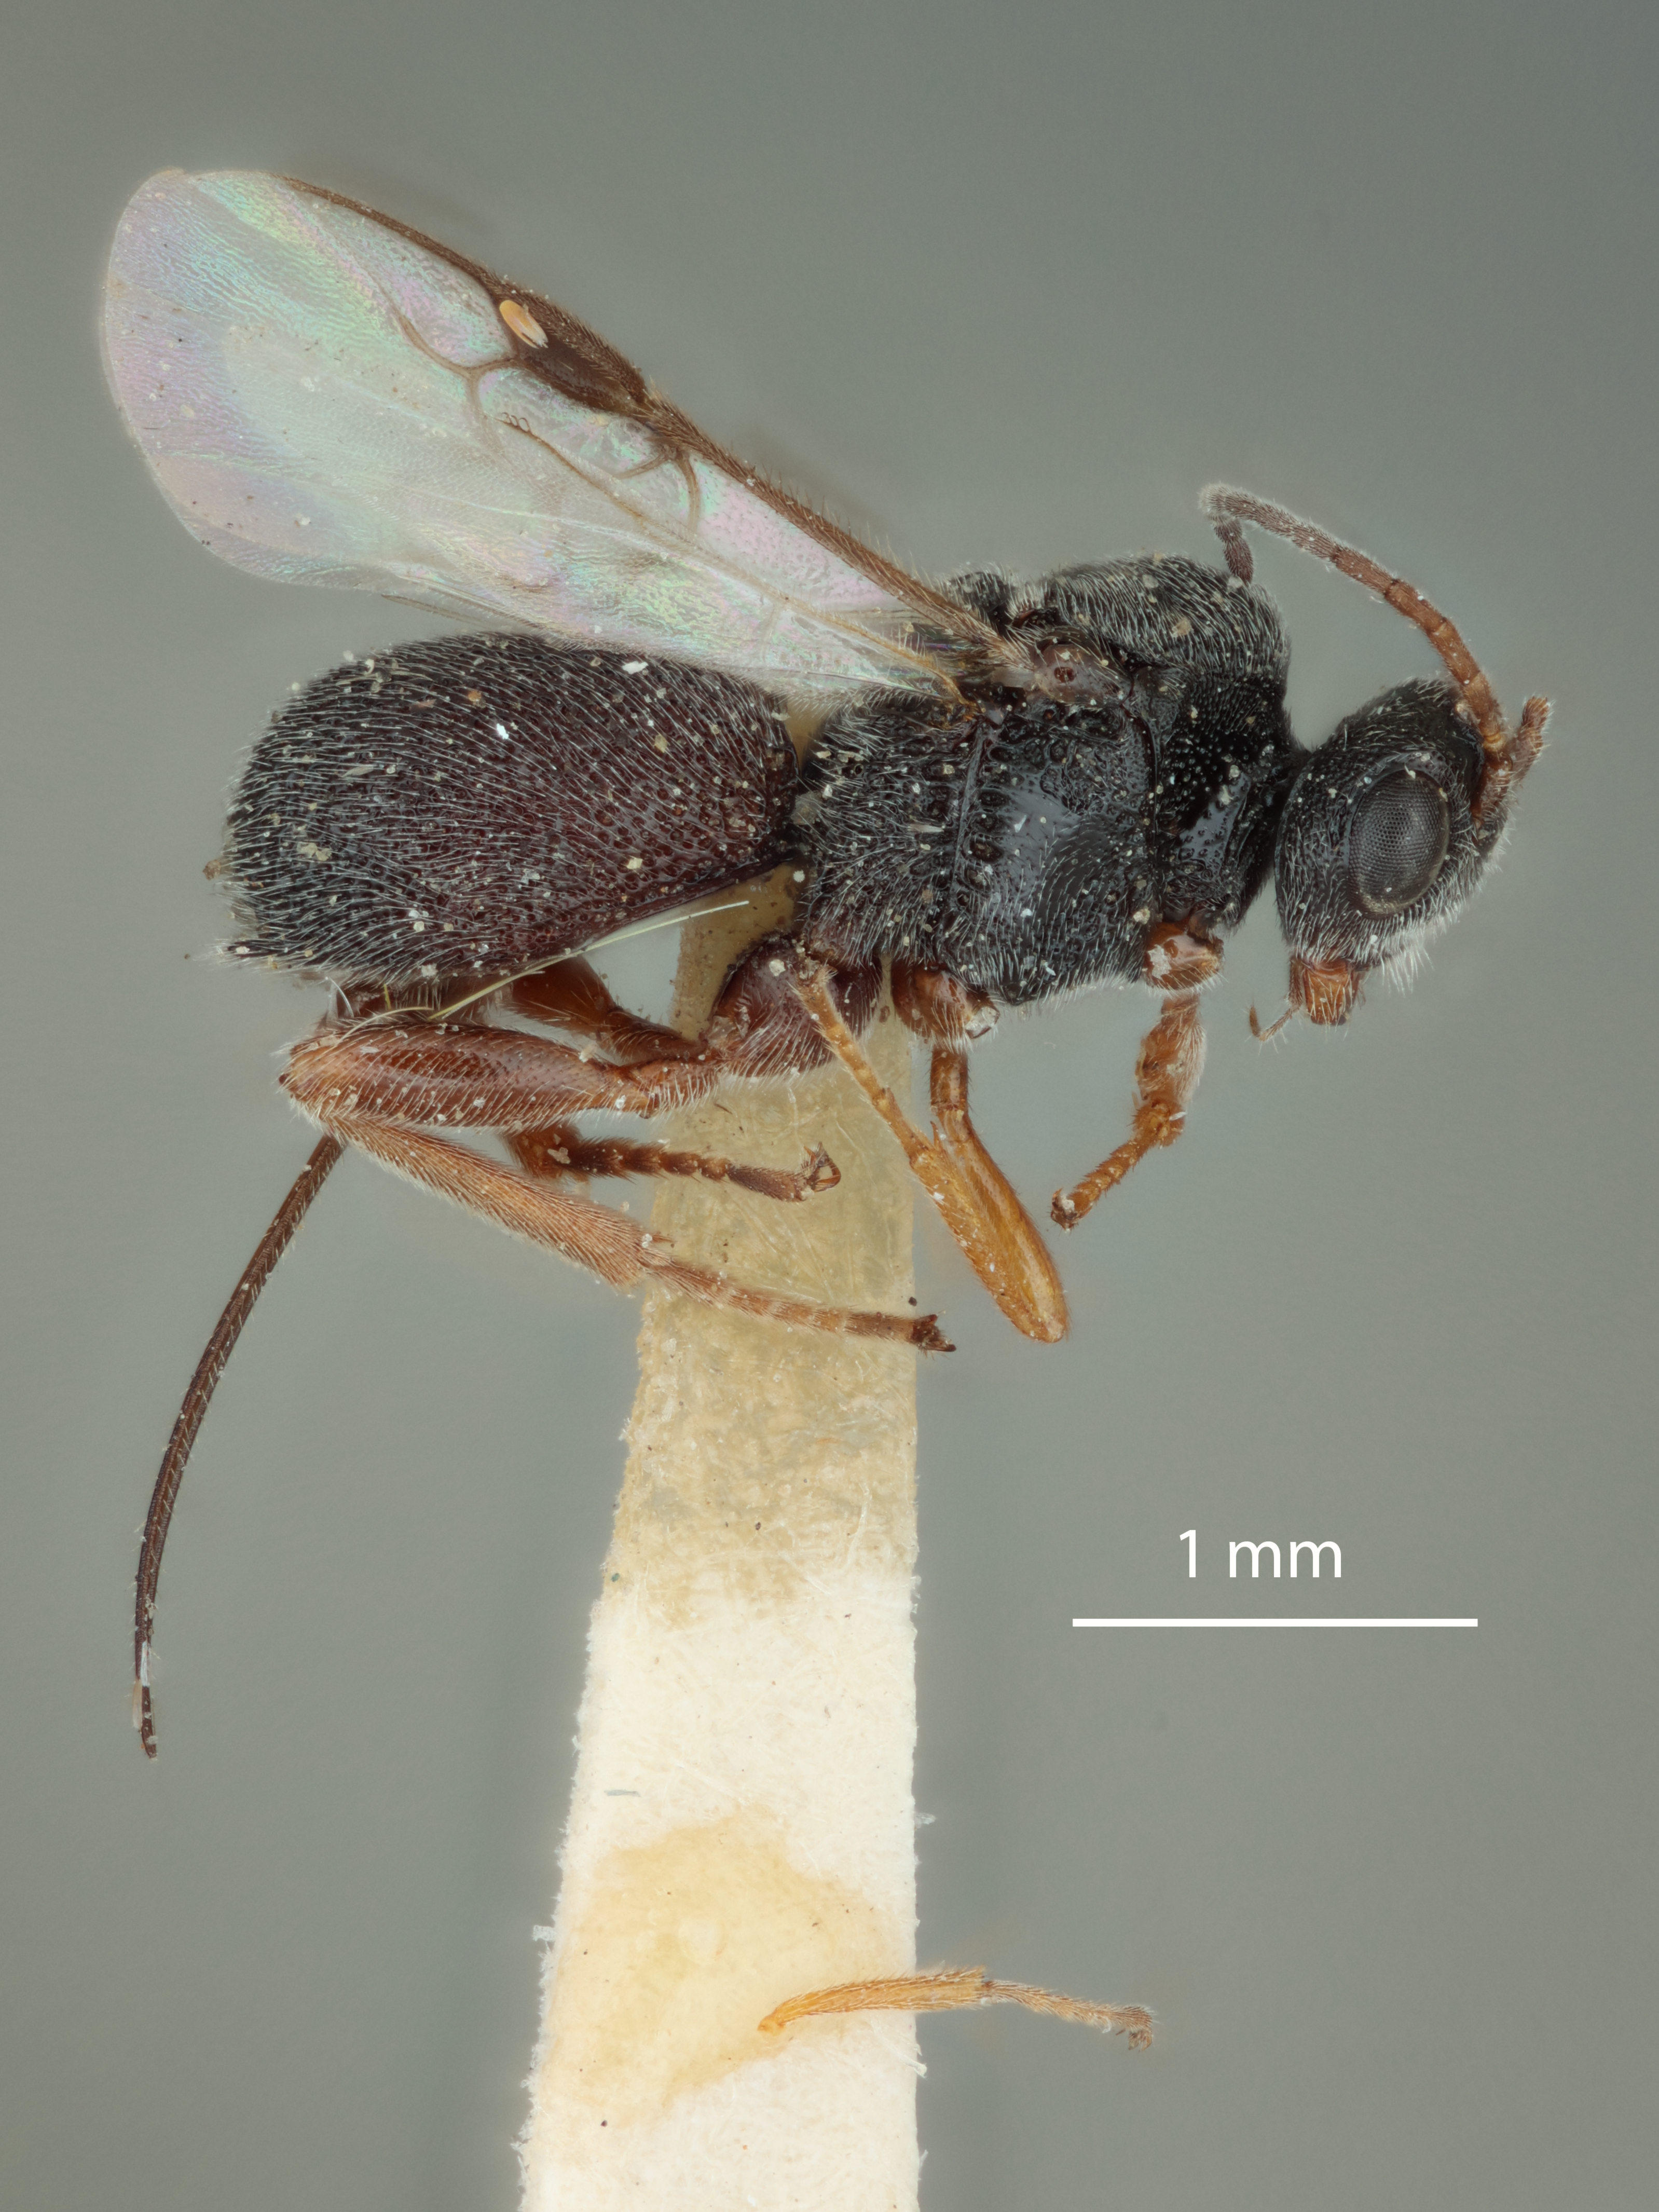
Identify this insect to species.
Urosigalphus iowensis
